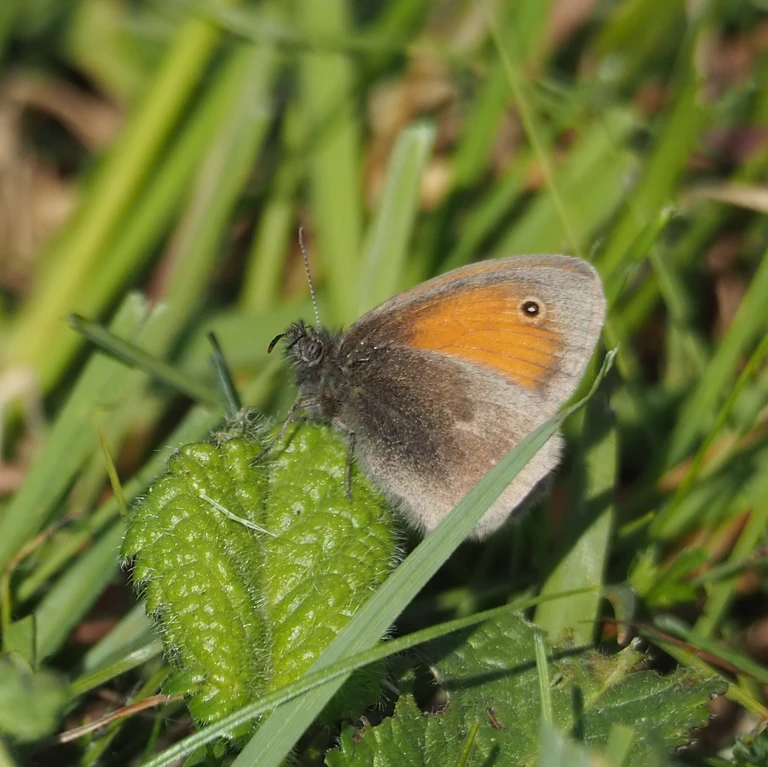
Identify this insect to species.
Coenonympha pamphilus
